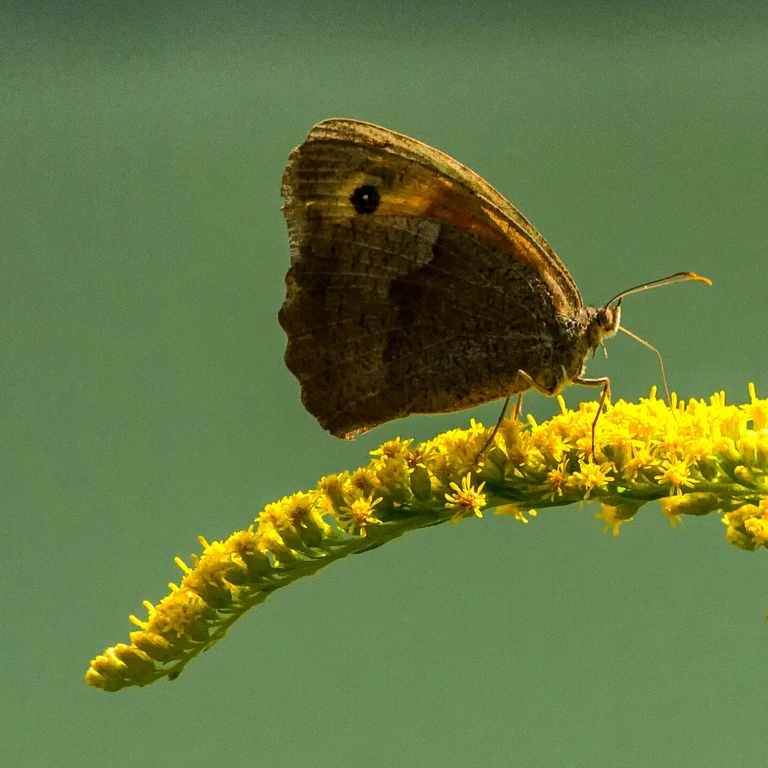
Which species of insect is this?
Maniola jurtina
